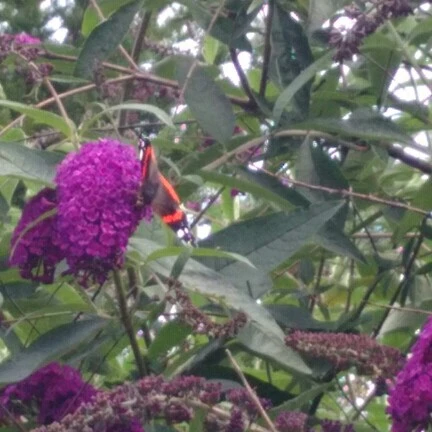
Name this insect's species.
Vanessa atalanta
